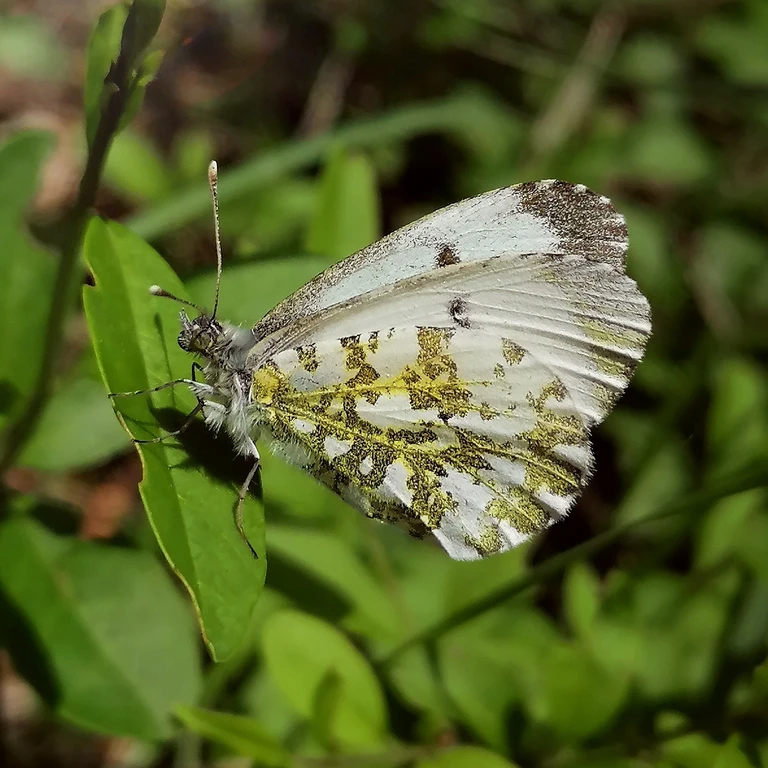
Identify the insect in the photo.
Anthocharis cardamines
